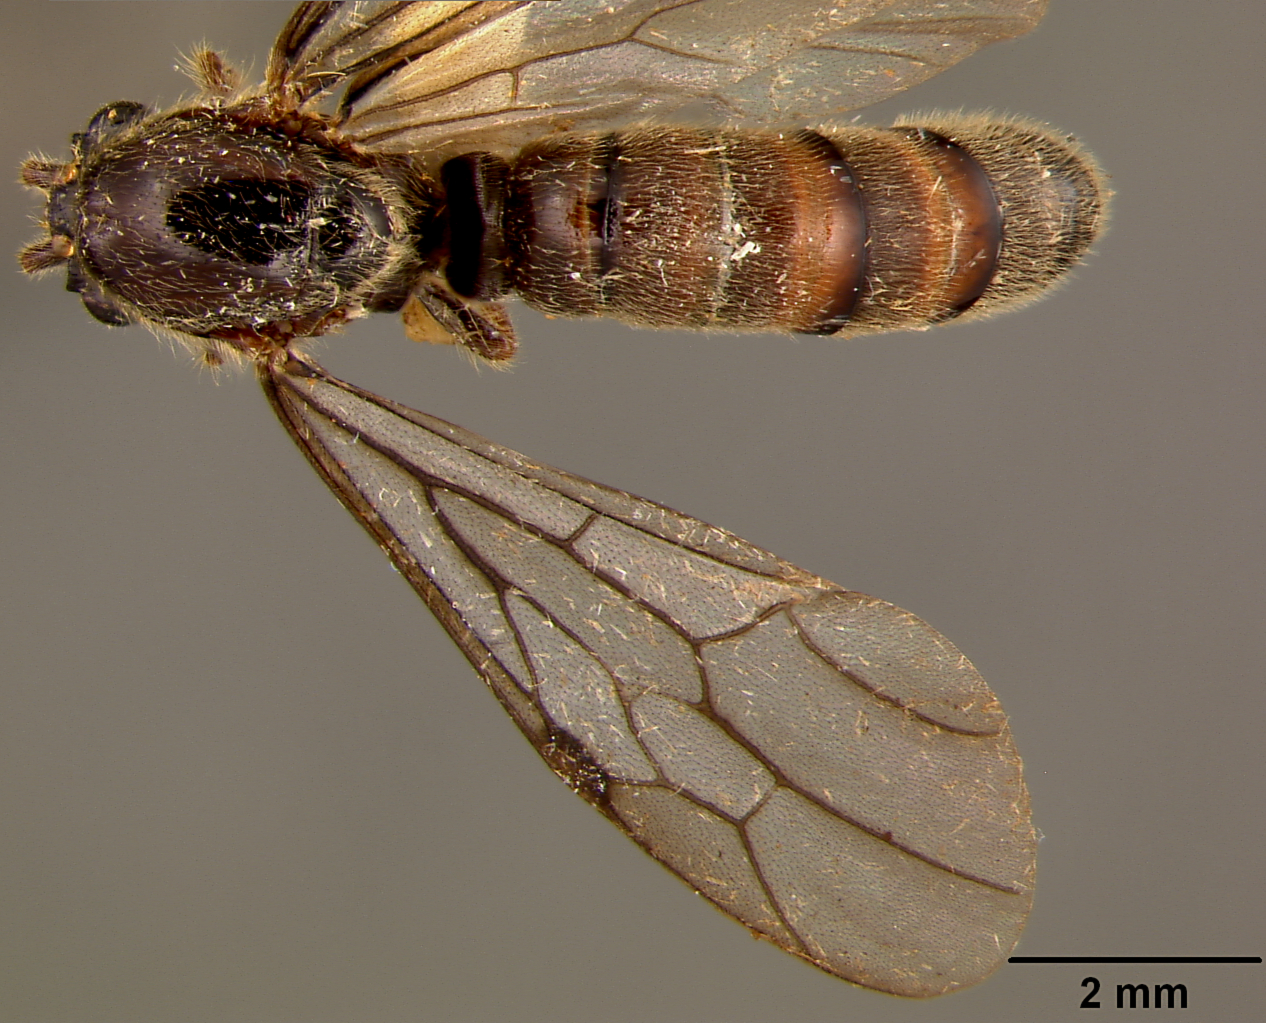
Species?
Neivamyrmex puerulus
